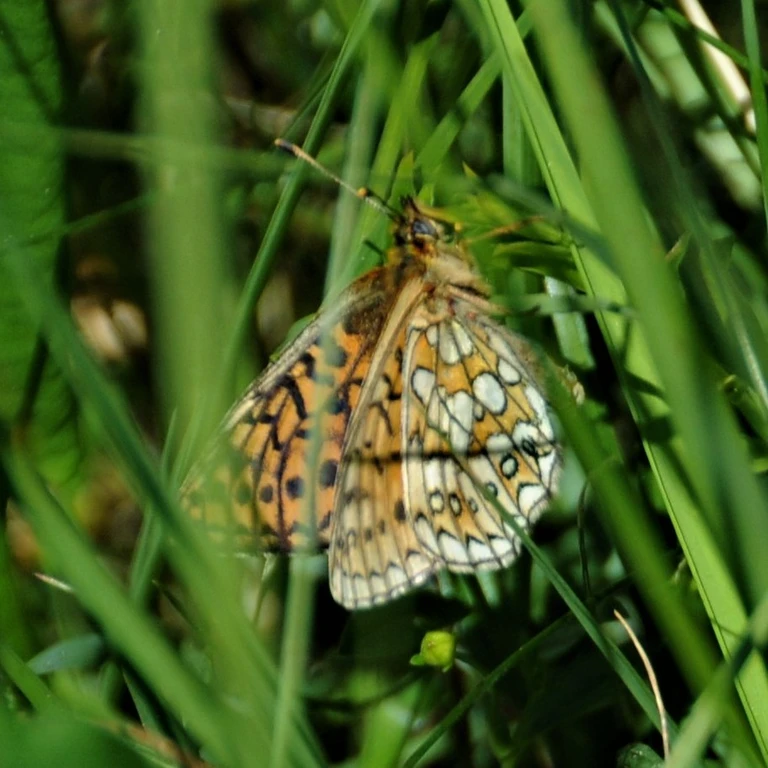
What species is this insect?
Boloria eunomia
